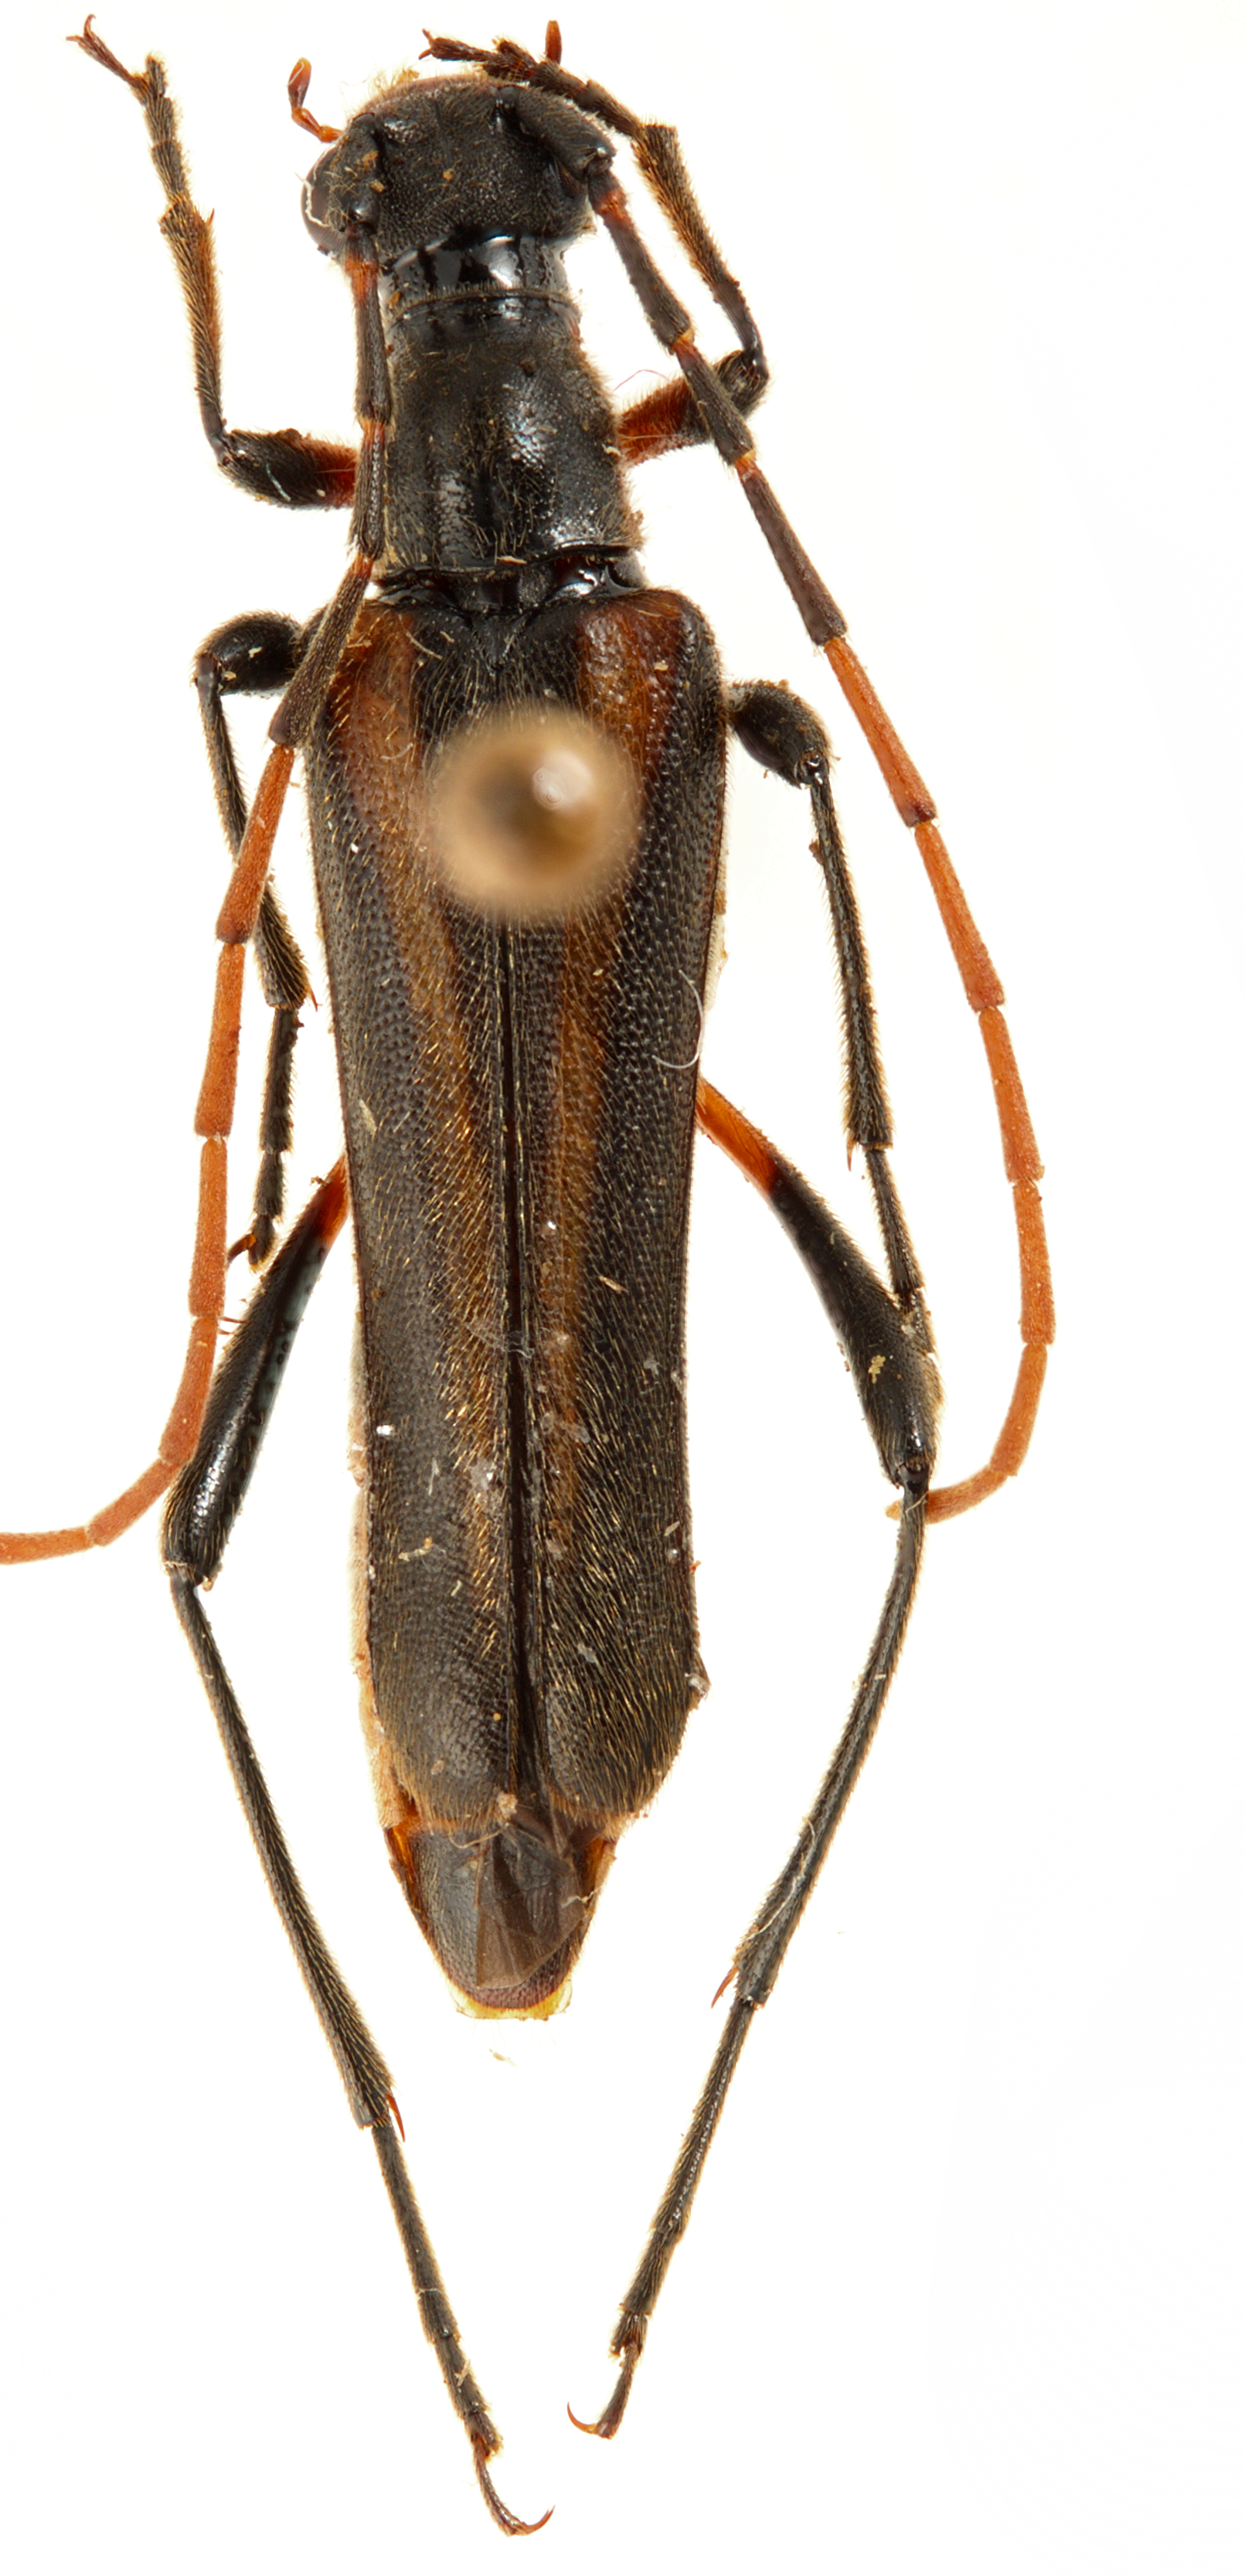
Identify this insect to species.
Ohbayashia nigromarginata
